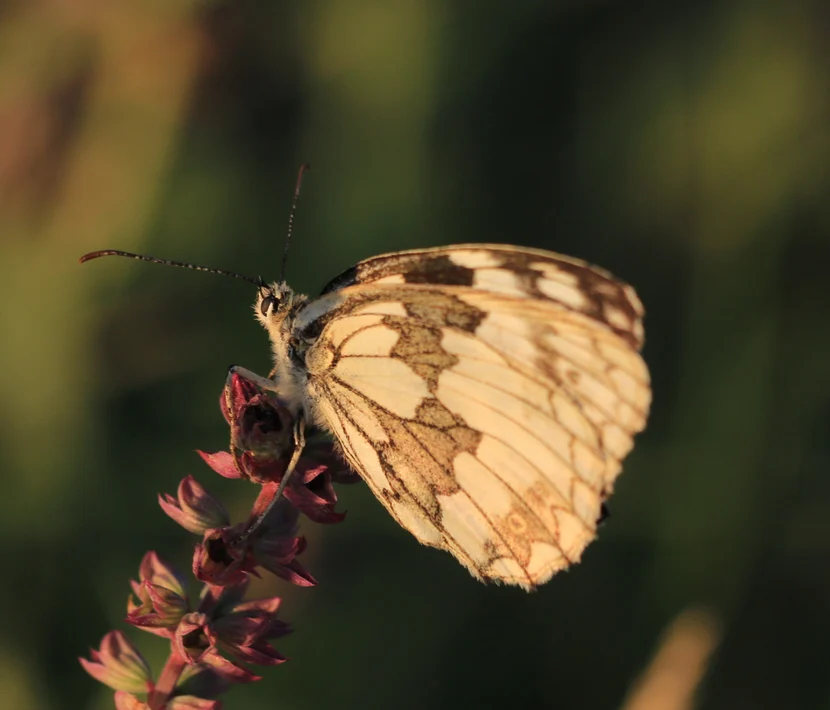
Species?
Melanargia galathea
